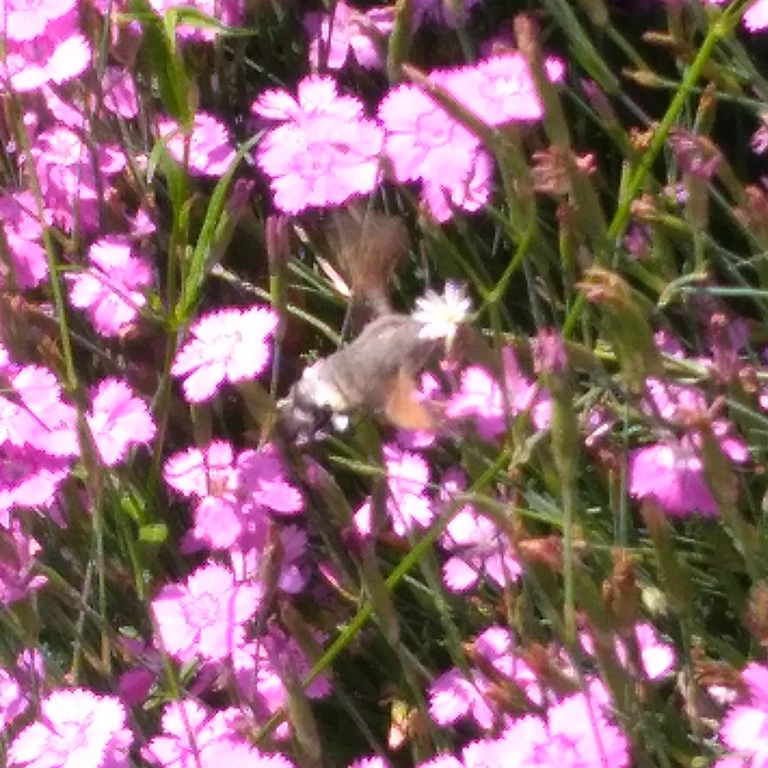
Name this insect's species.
Macroglossum stellatarum
